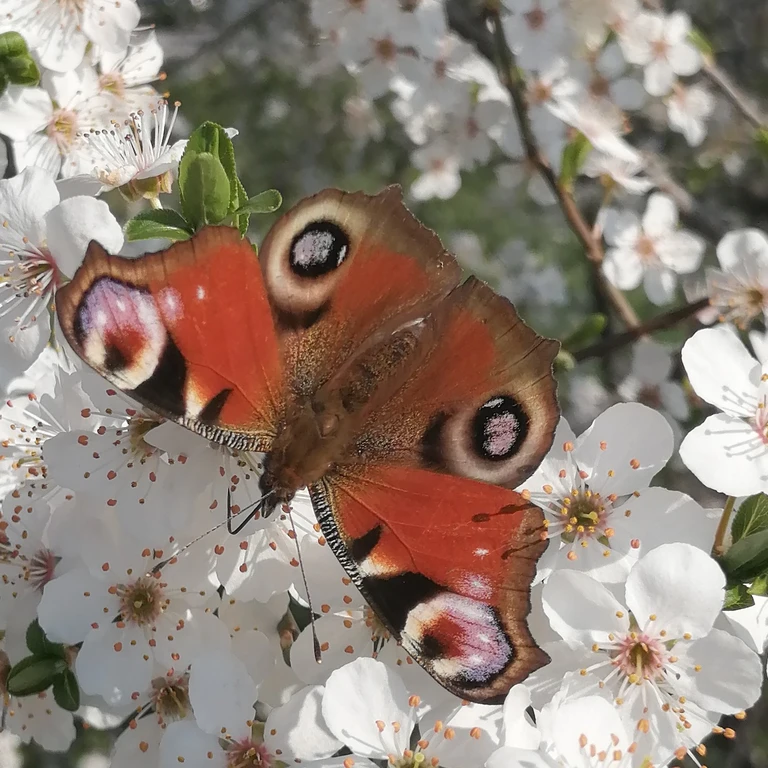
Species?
Aglais io
